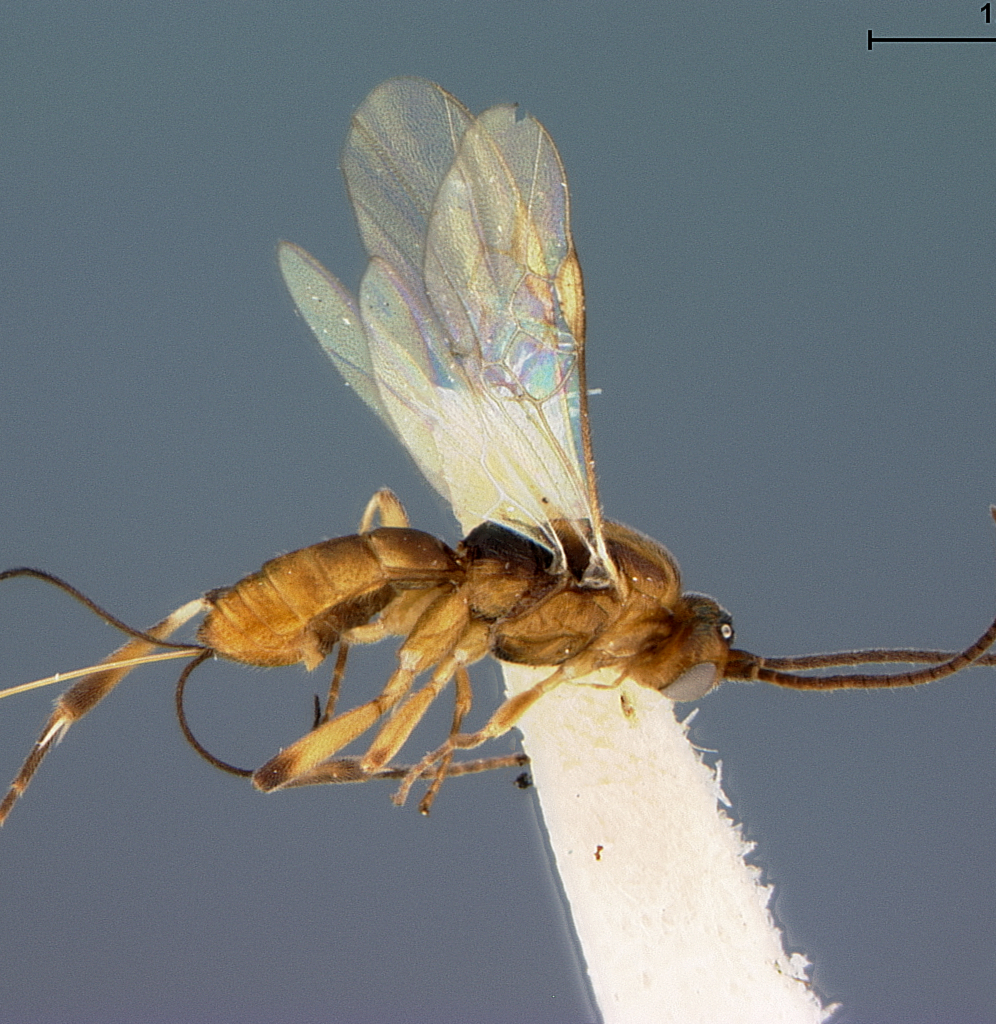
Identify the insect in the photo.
Orgilus capsicola
